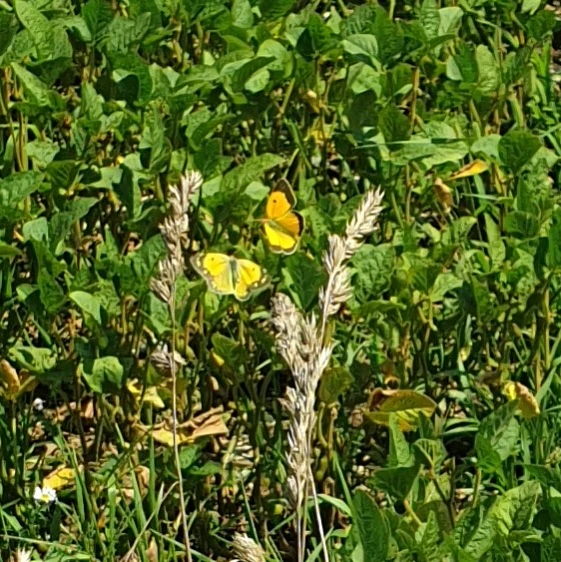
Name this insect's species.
Colias croceus
